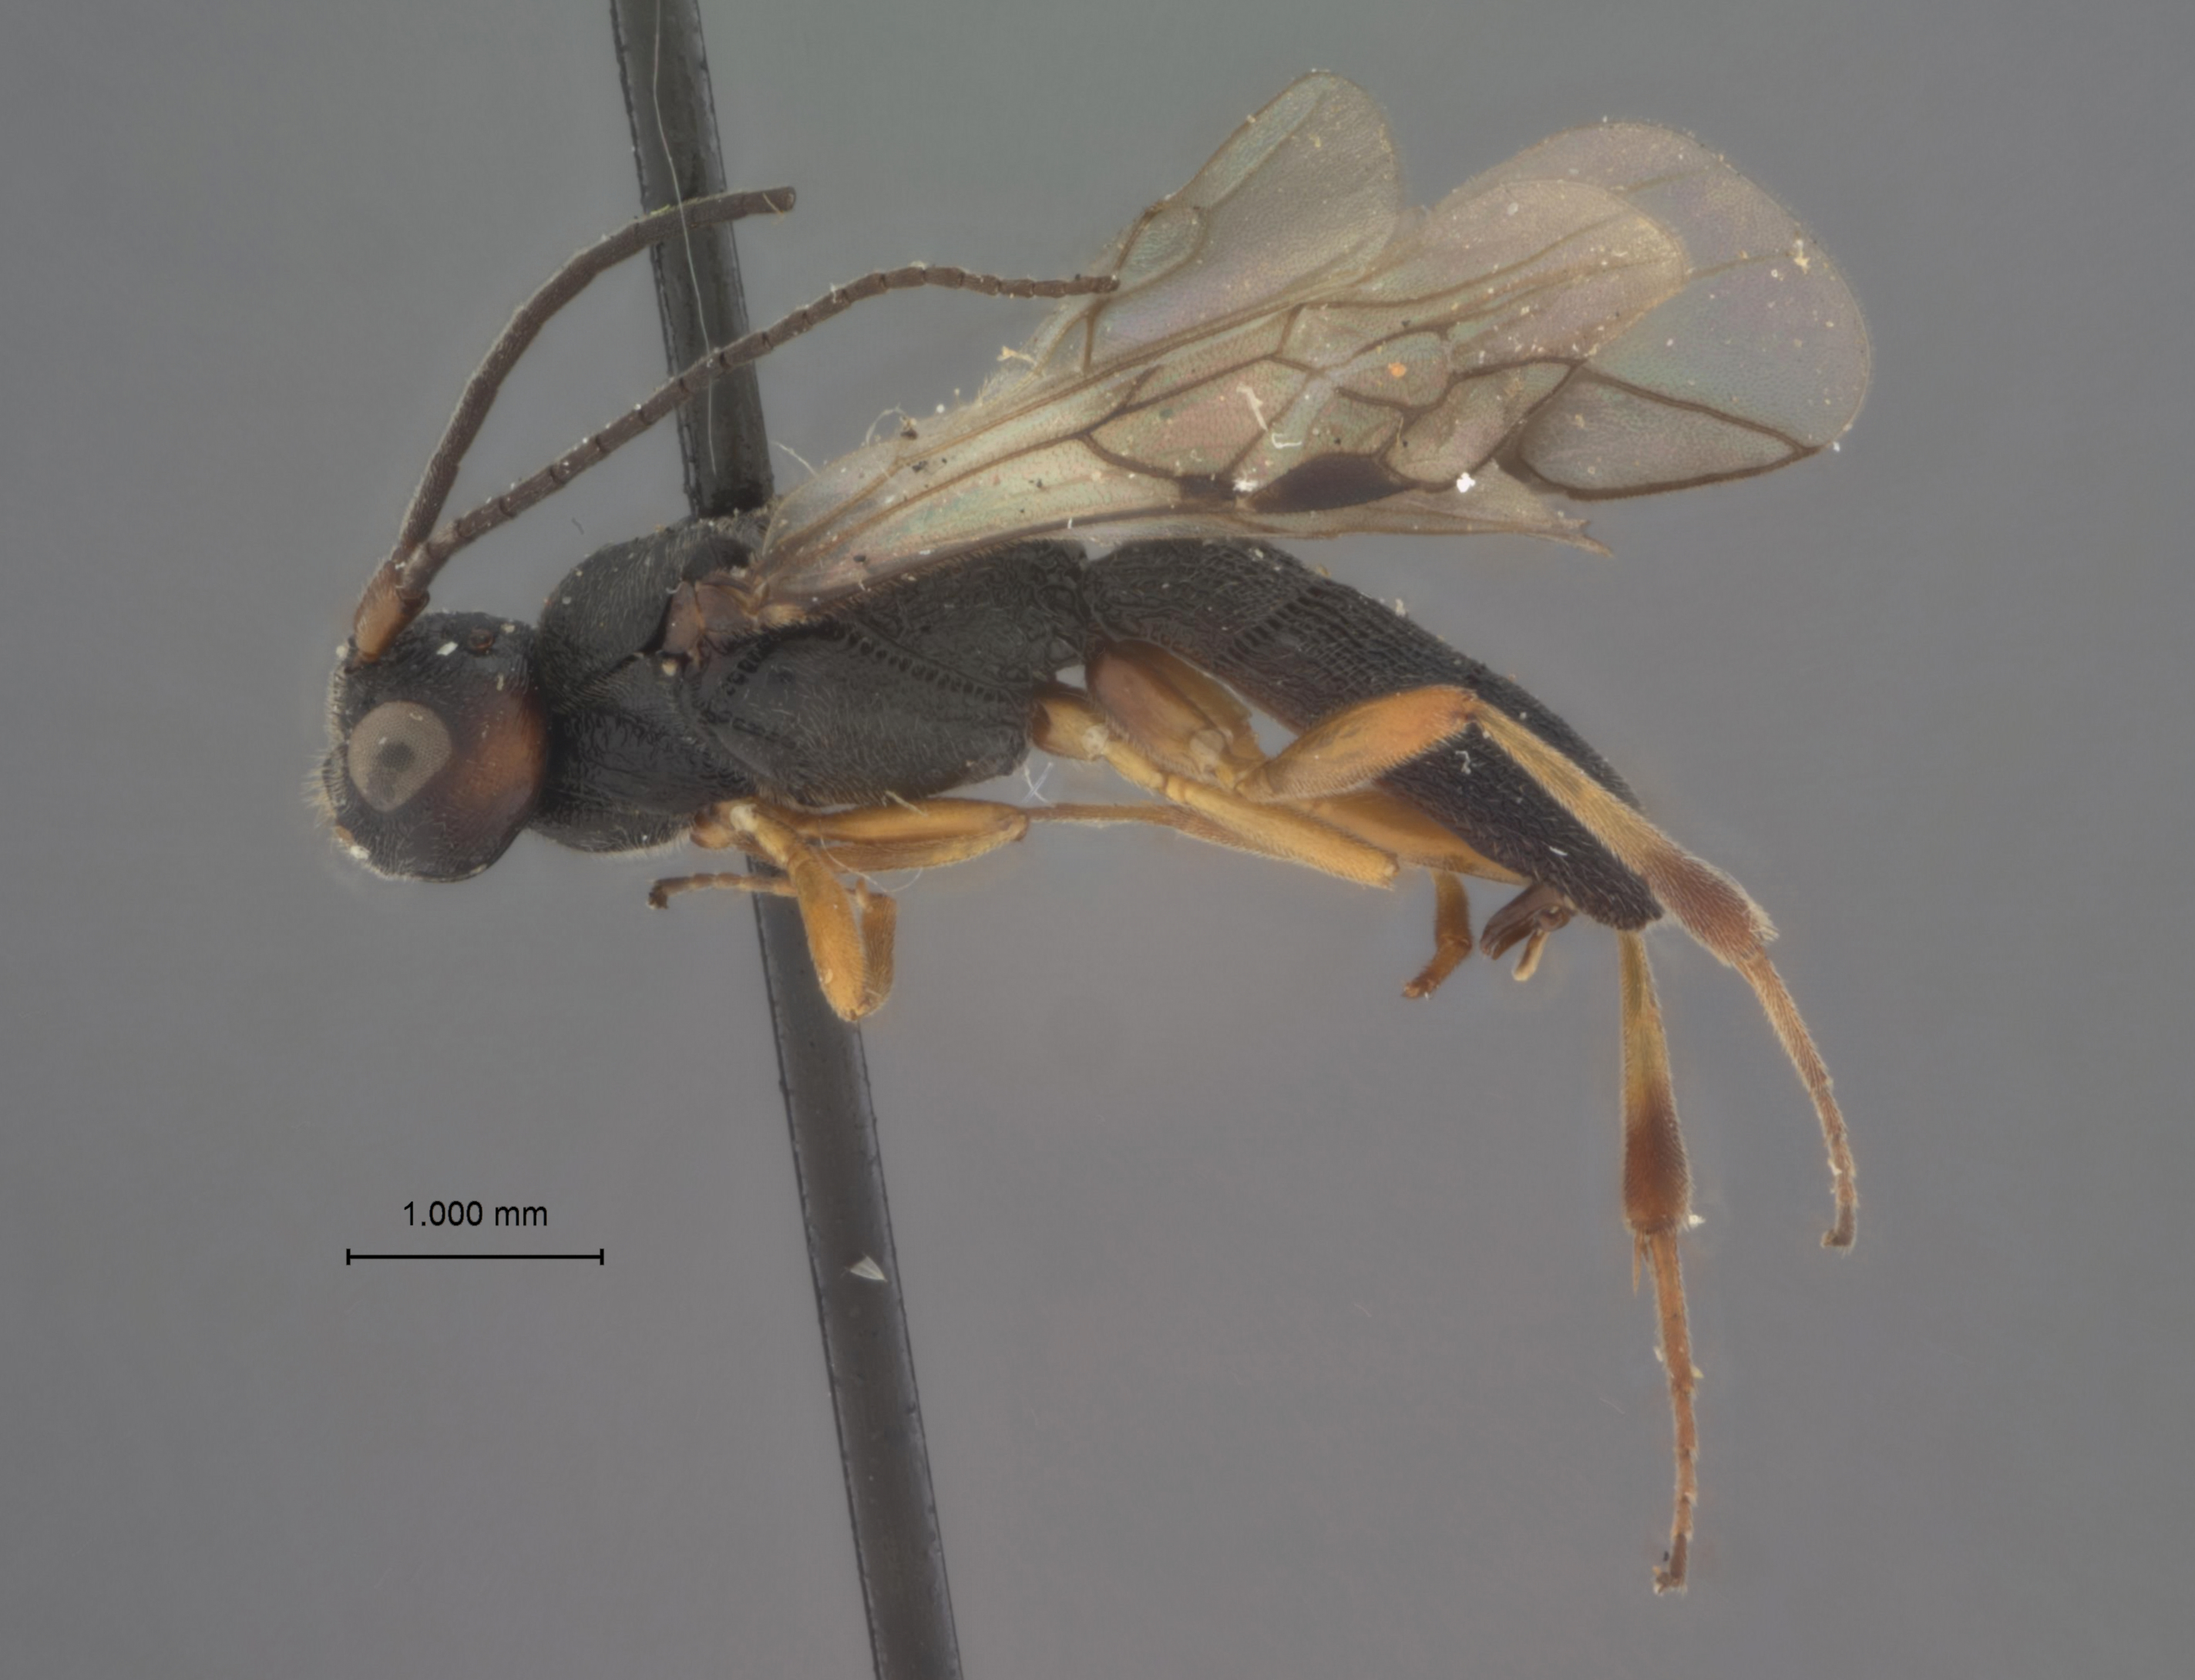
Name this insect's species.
Phanerotoma laspeyresiae
